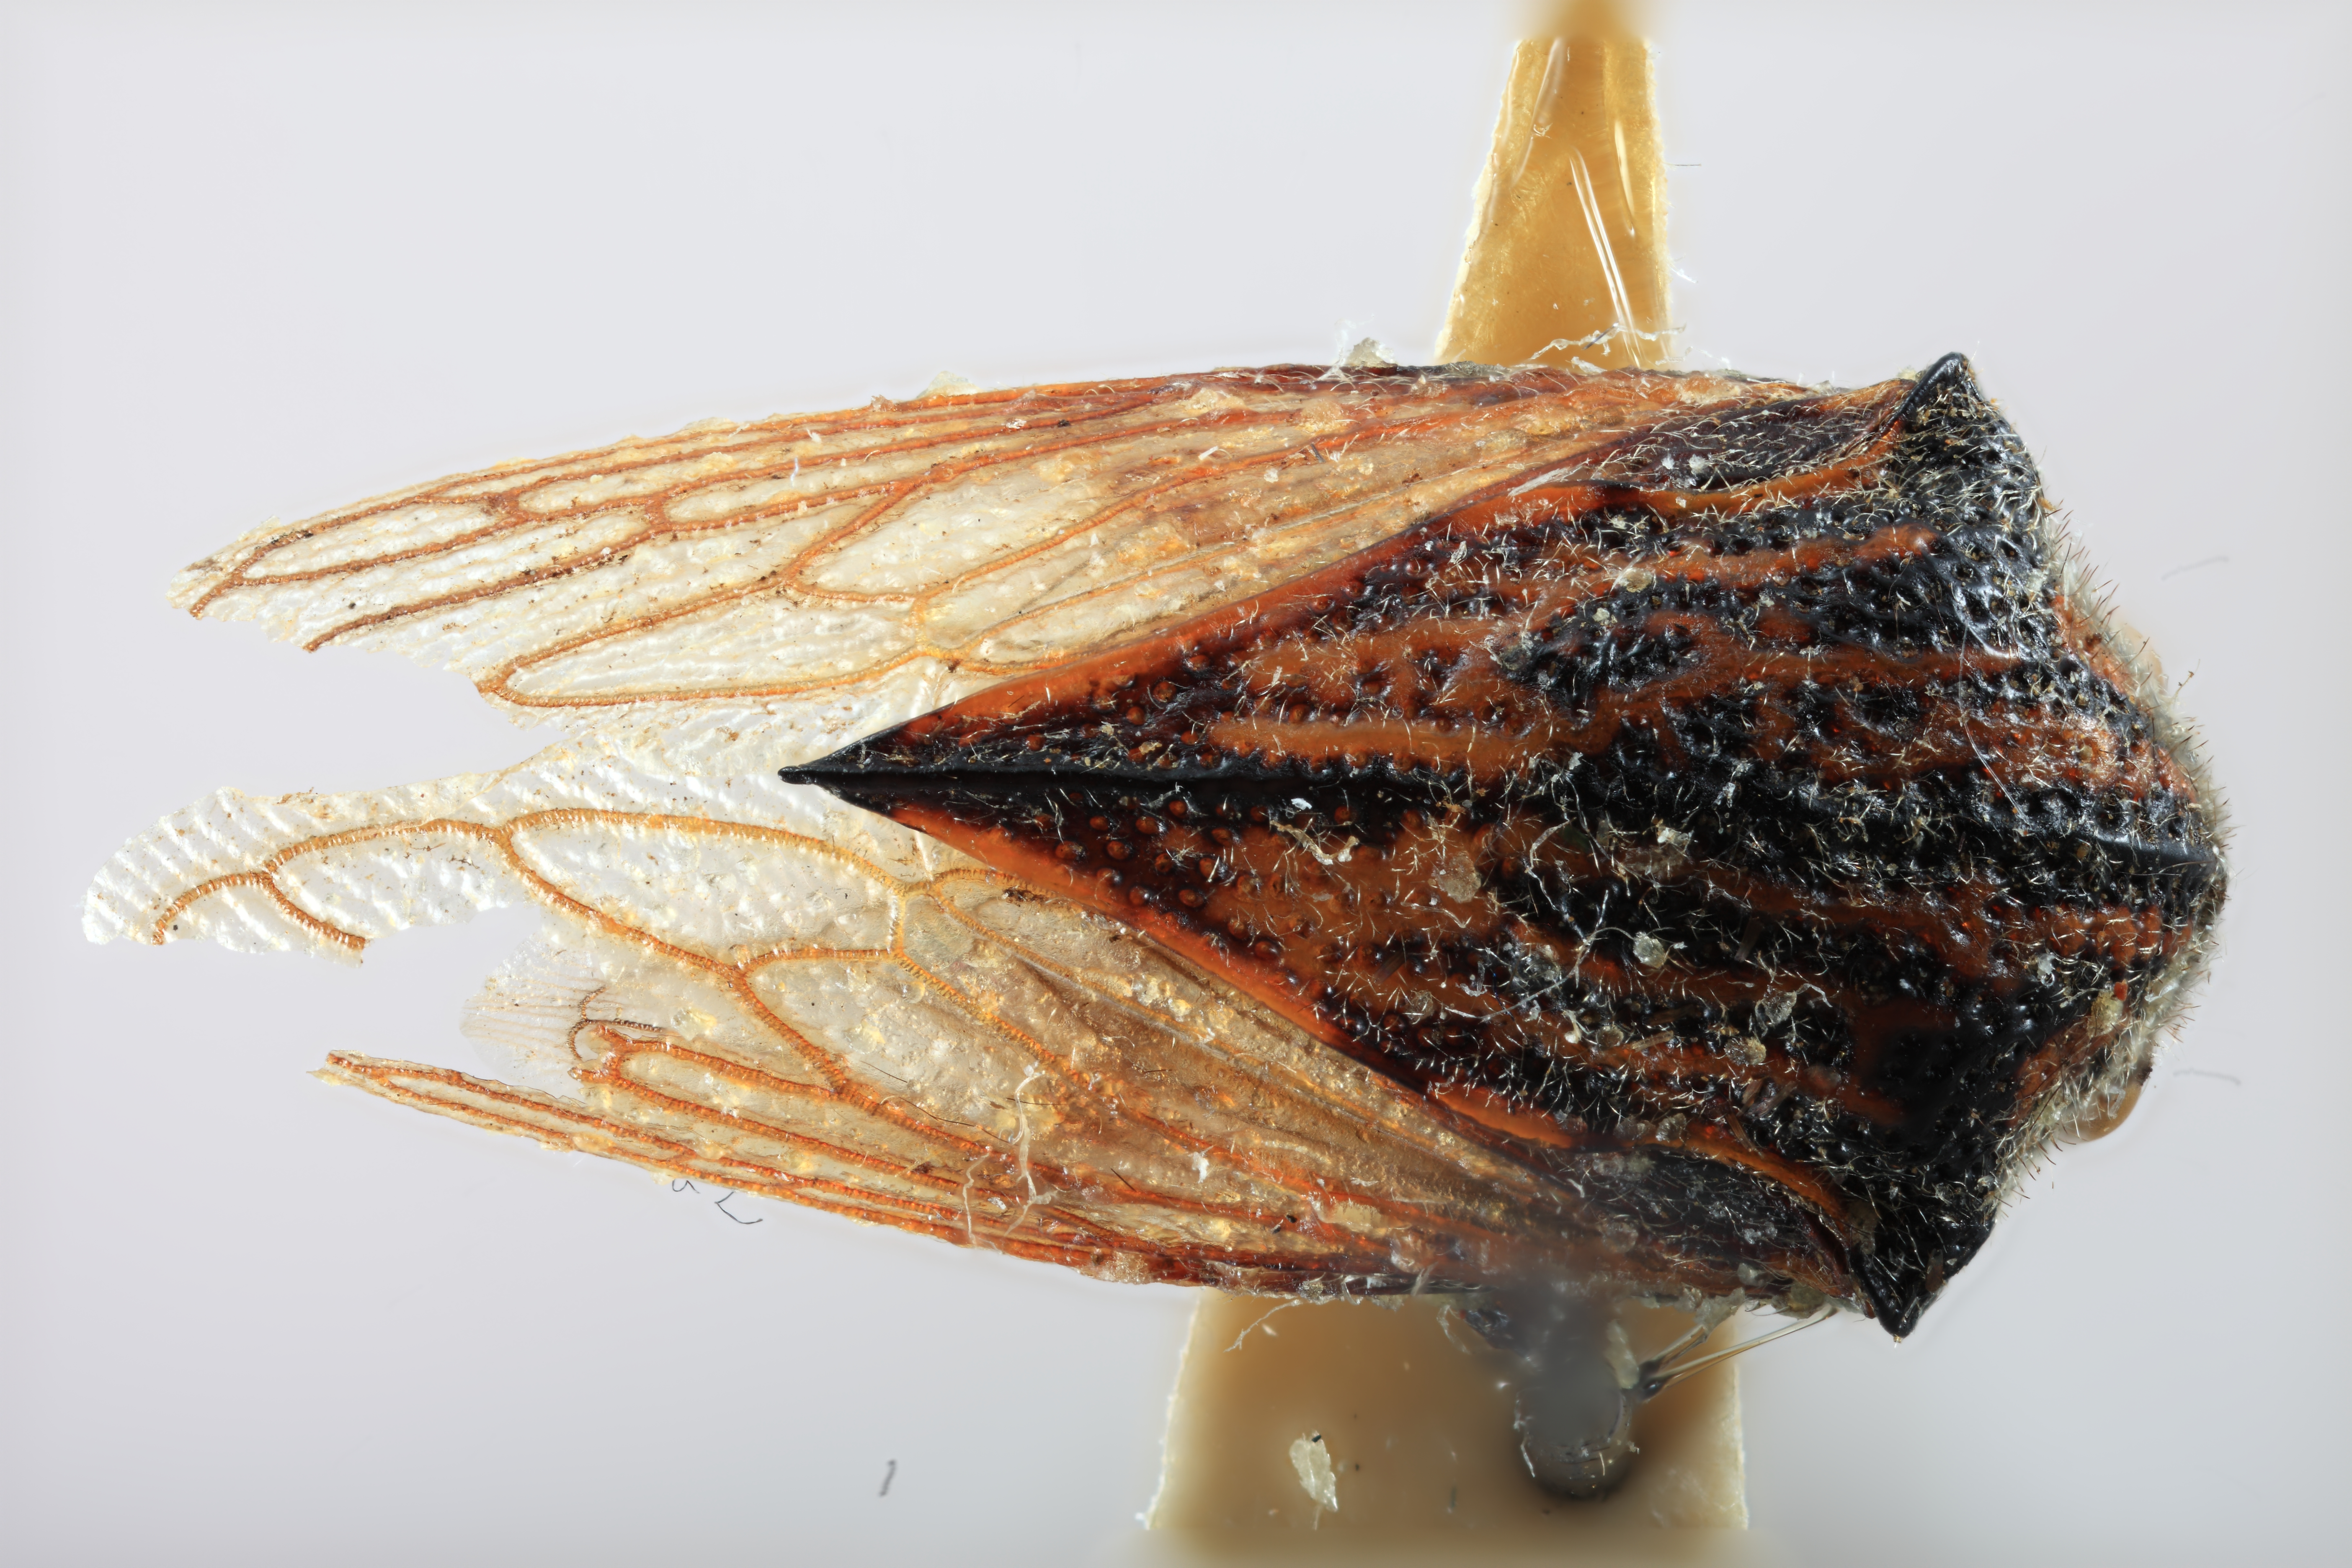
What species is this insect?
Metcalfiella antoniae
